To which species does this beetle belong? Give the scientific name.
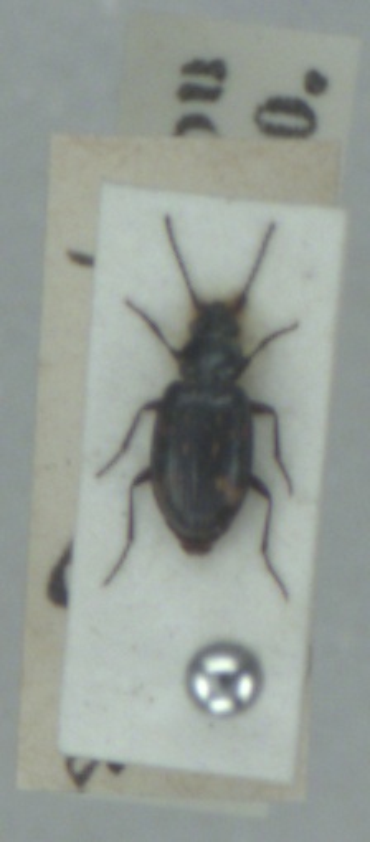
Bembidion obliquum
